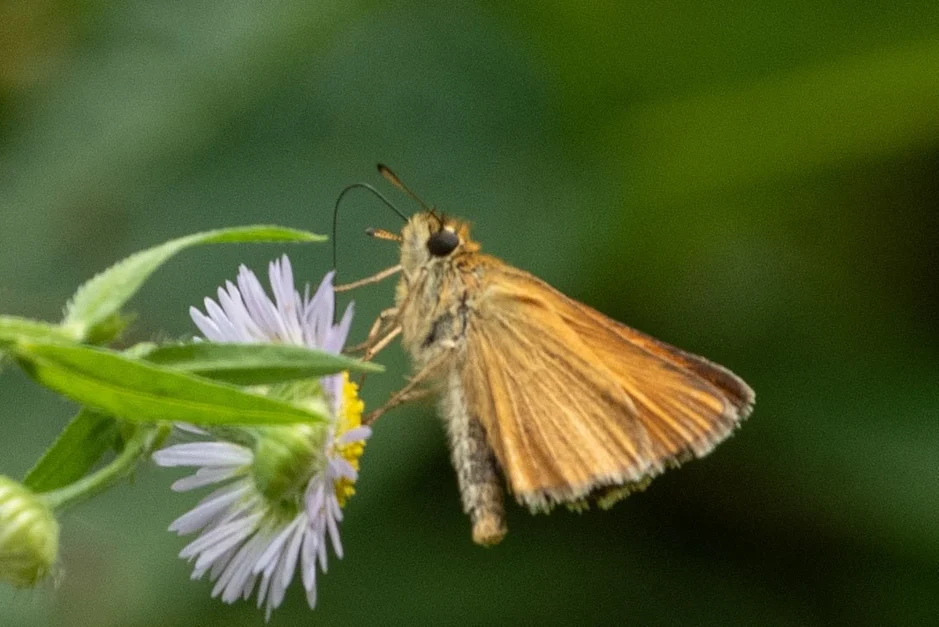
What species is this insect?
Thymelicus lineola
